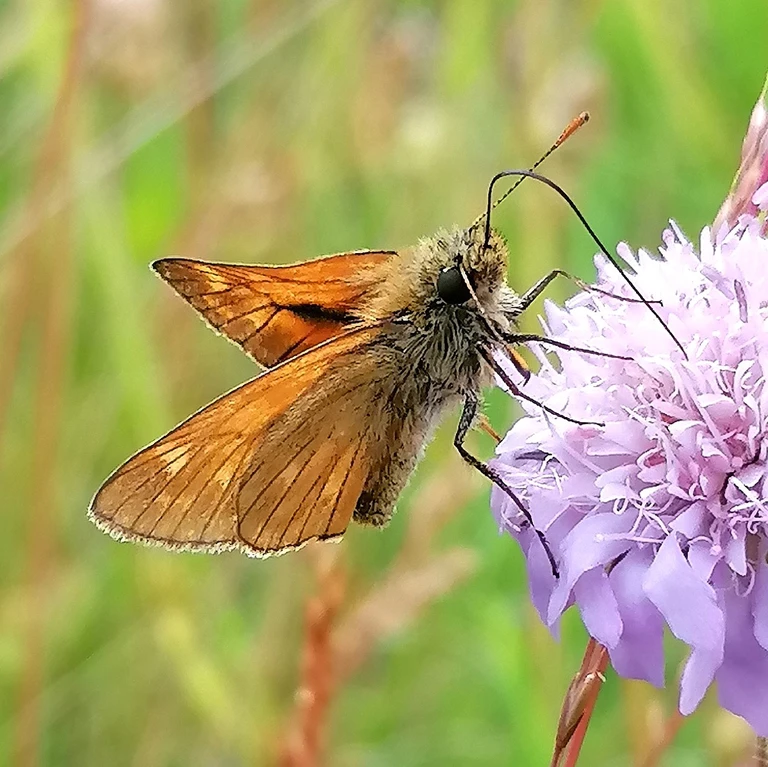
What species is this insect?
Ochlodes sylvanus (also Ochlodes venata)
